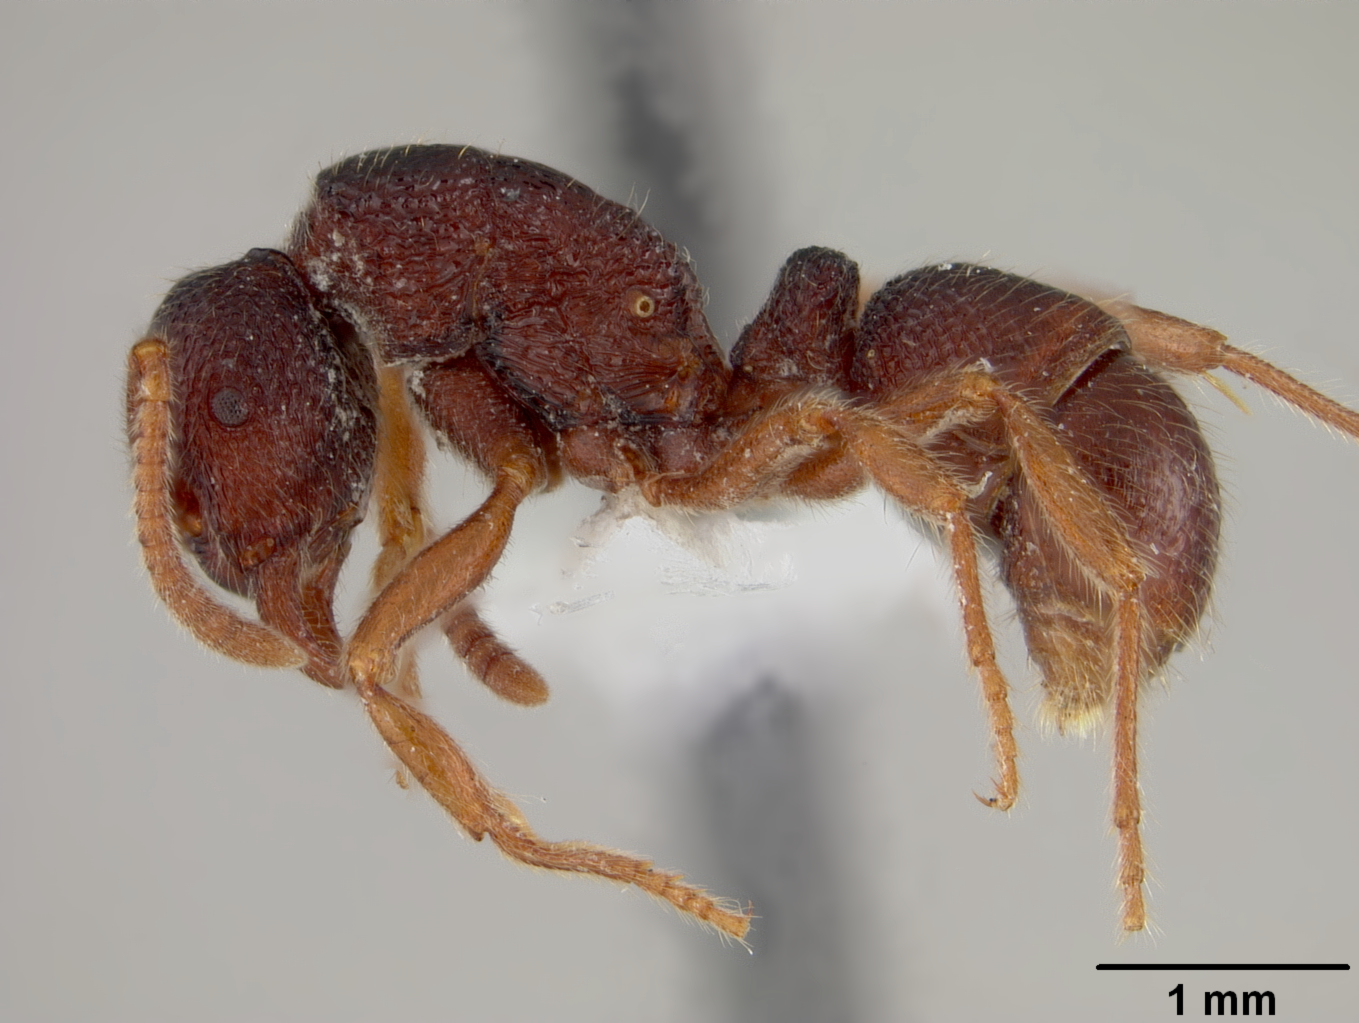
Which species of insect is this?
Gnamptogenys sichuanensis
